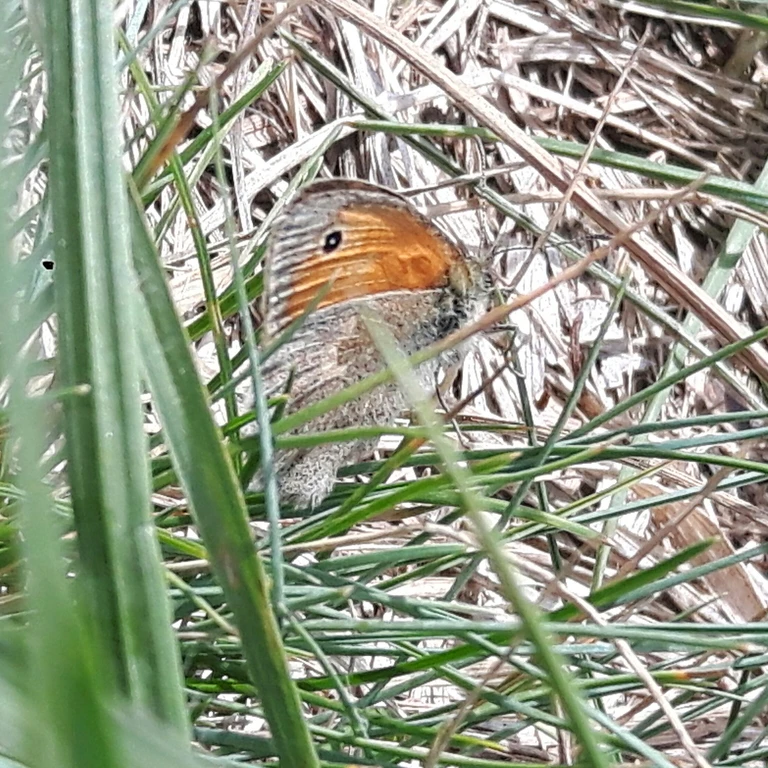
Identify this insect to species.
Coenonympha pamphilus
